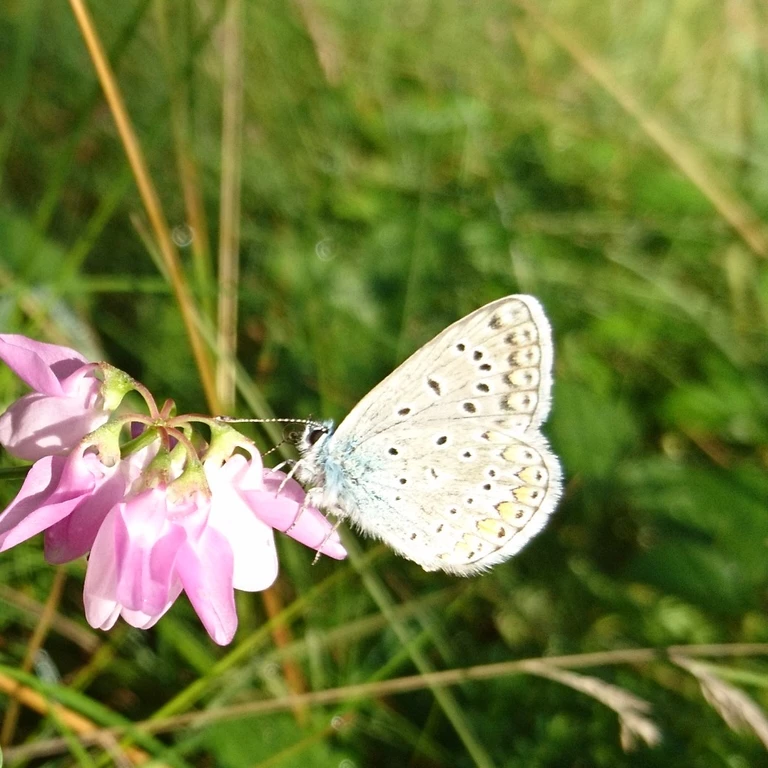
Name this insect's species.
Polyommatus icarus
